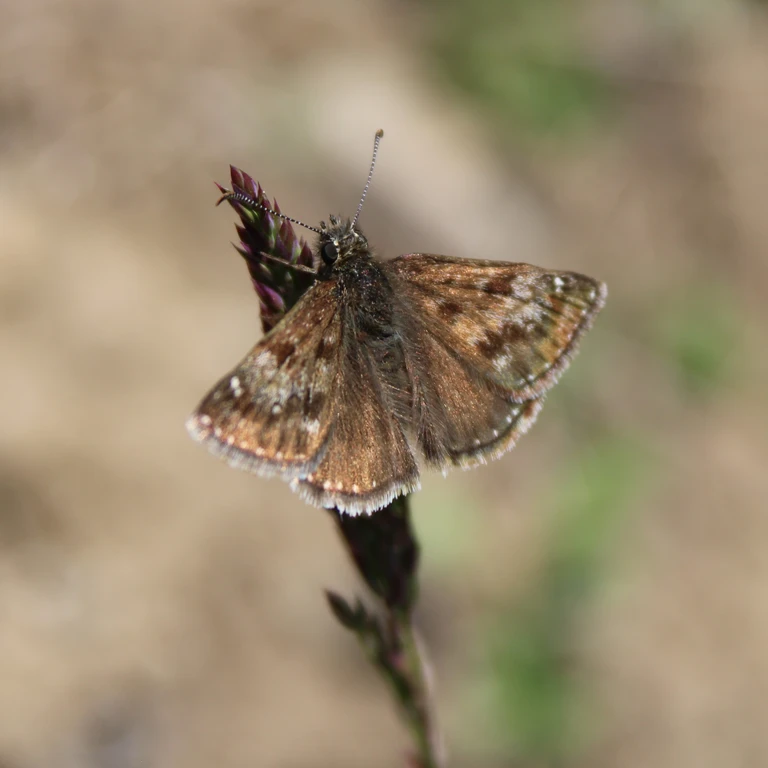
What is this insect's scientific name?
Erynnis tages
